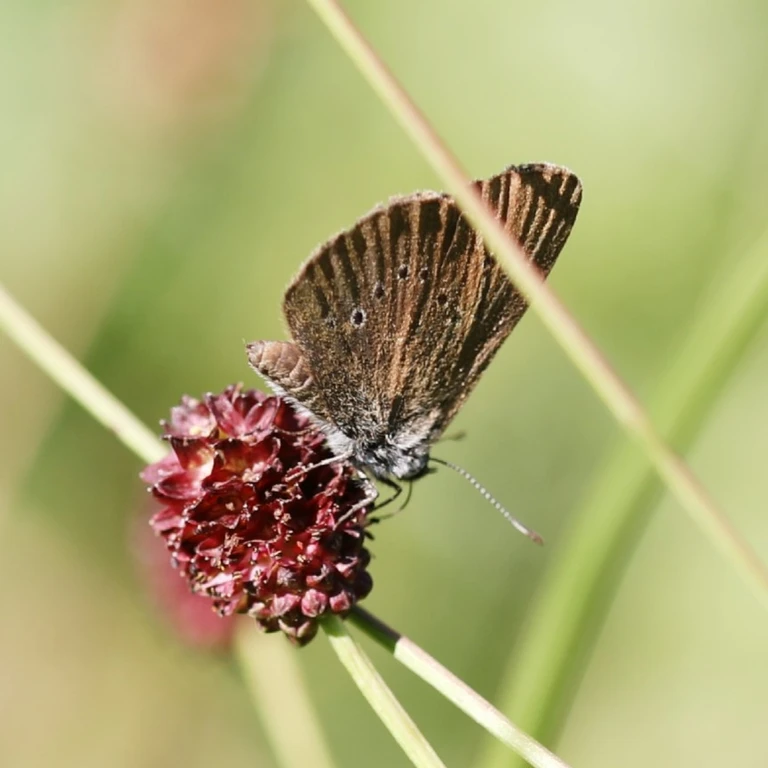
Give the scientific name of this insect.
Phengaris nausithous (also Maculinea nausithous)
